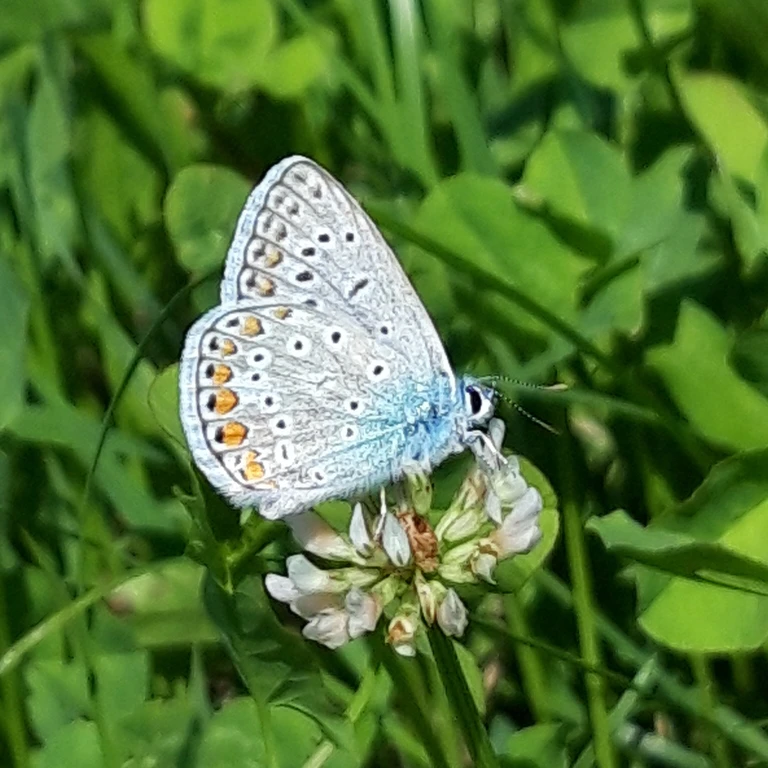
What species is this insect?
Polyommatus icarus
